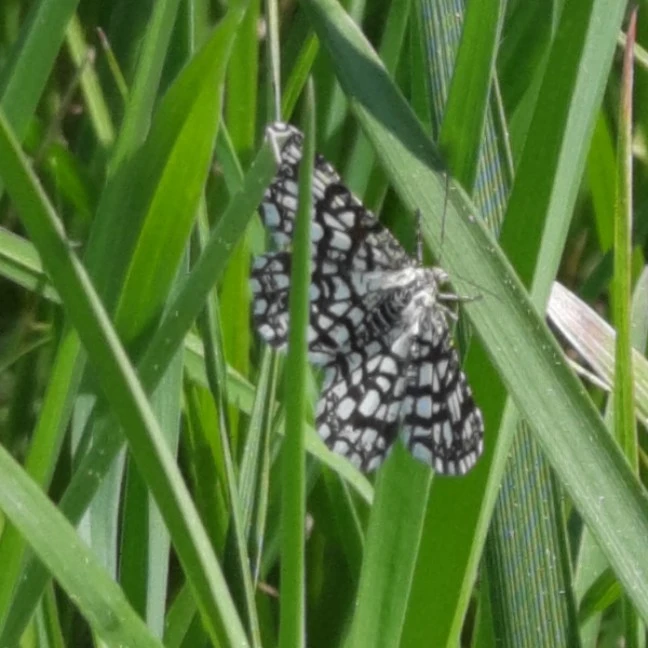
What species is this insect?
Chiasmia clathrata
